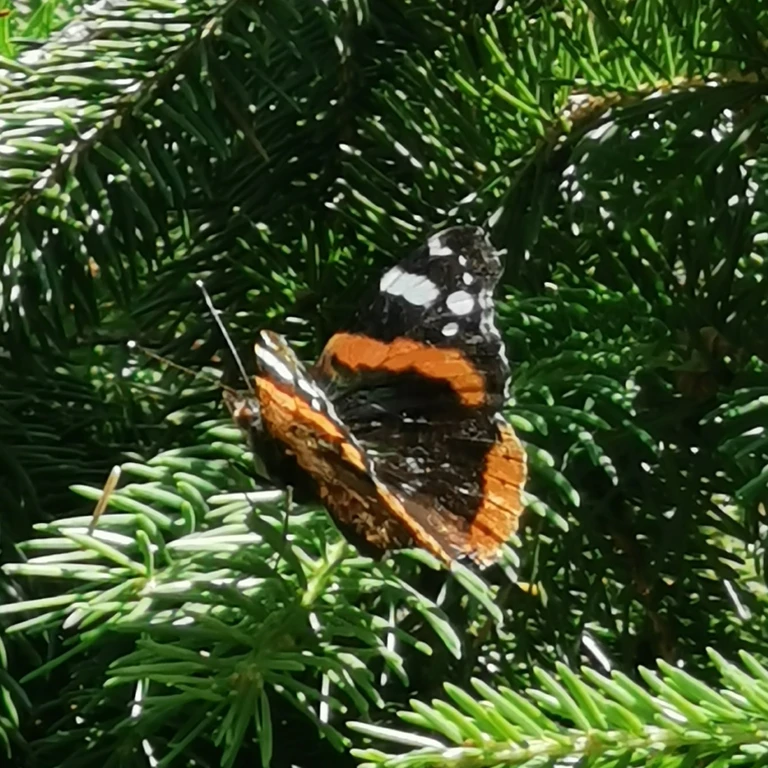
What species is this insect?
Vanessa atalanta
